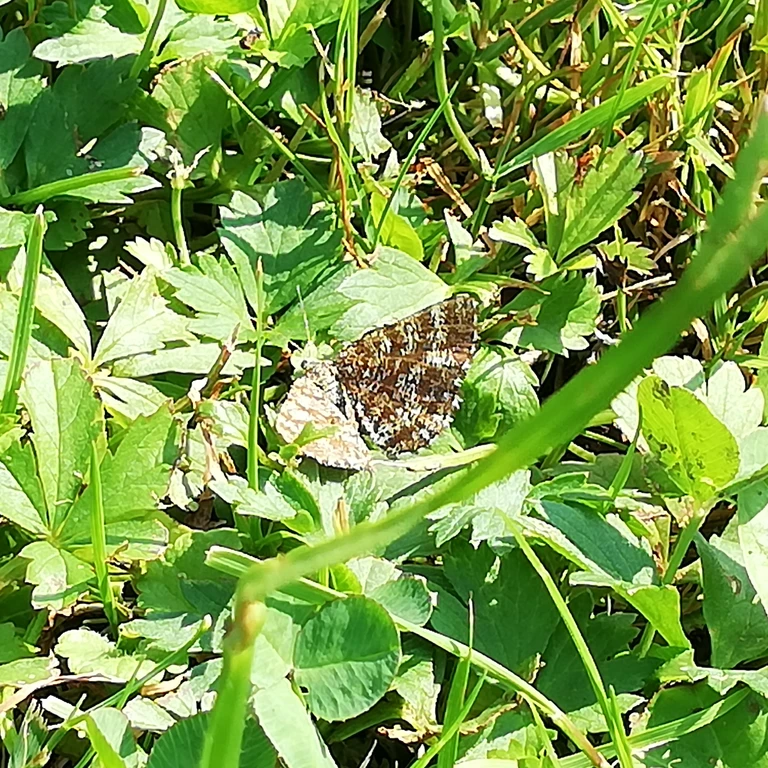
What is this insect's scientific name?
Ematurga atomaria
